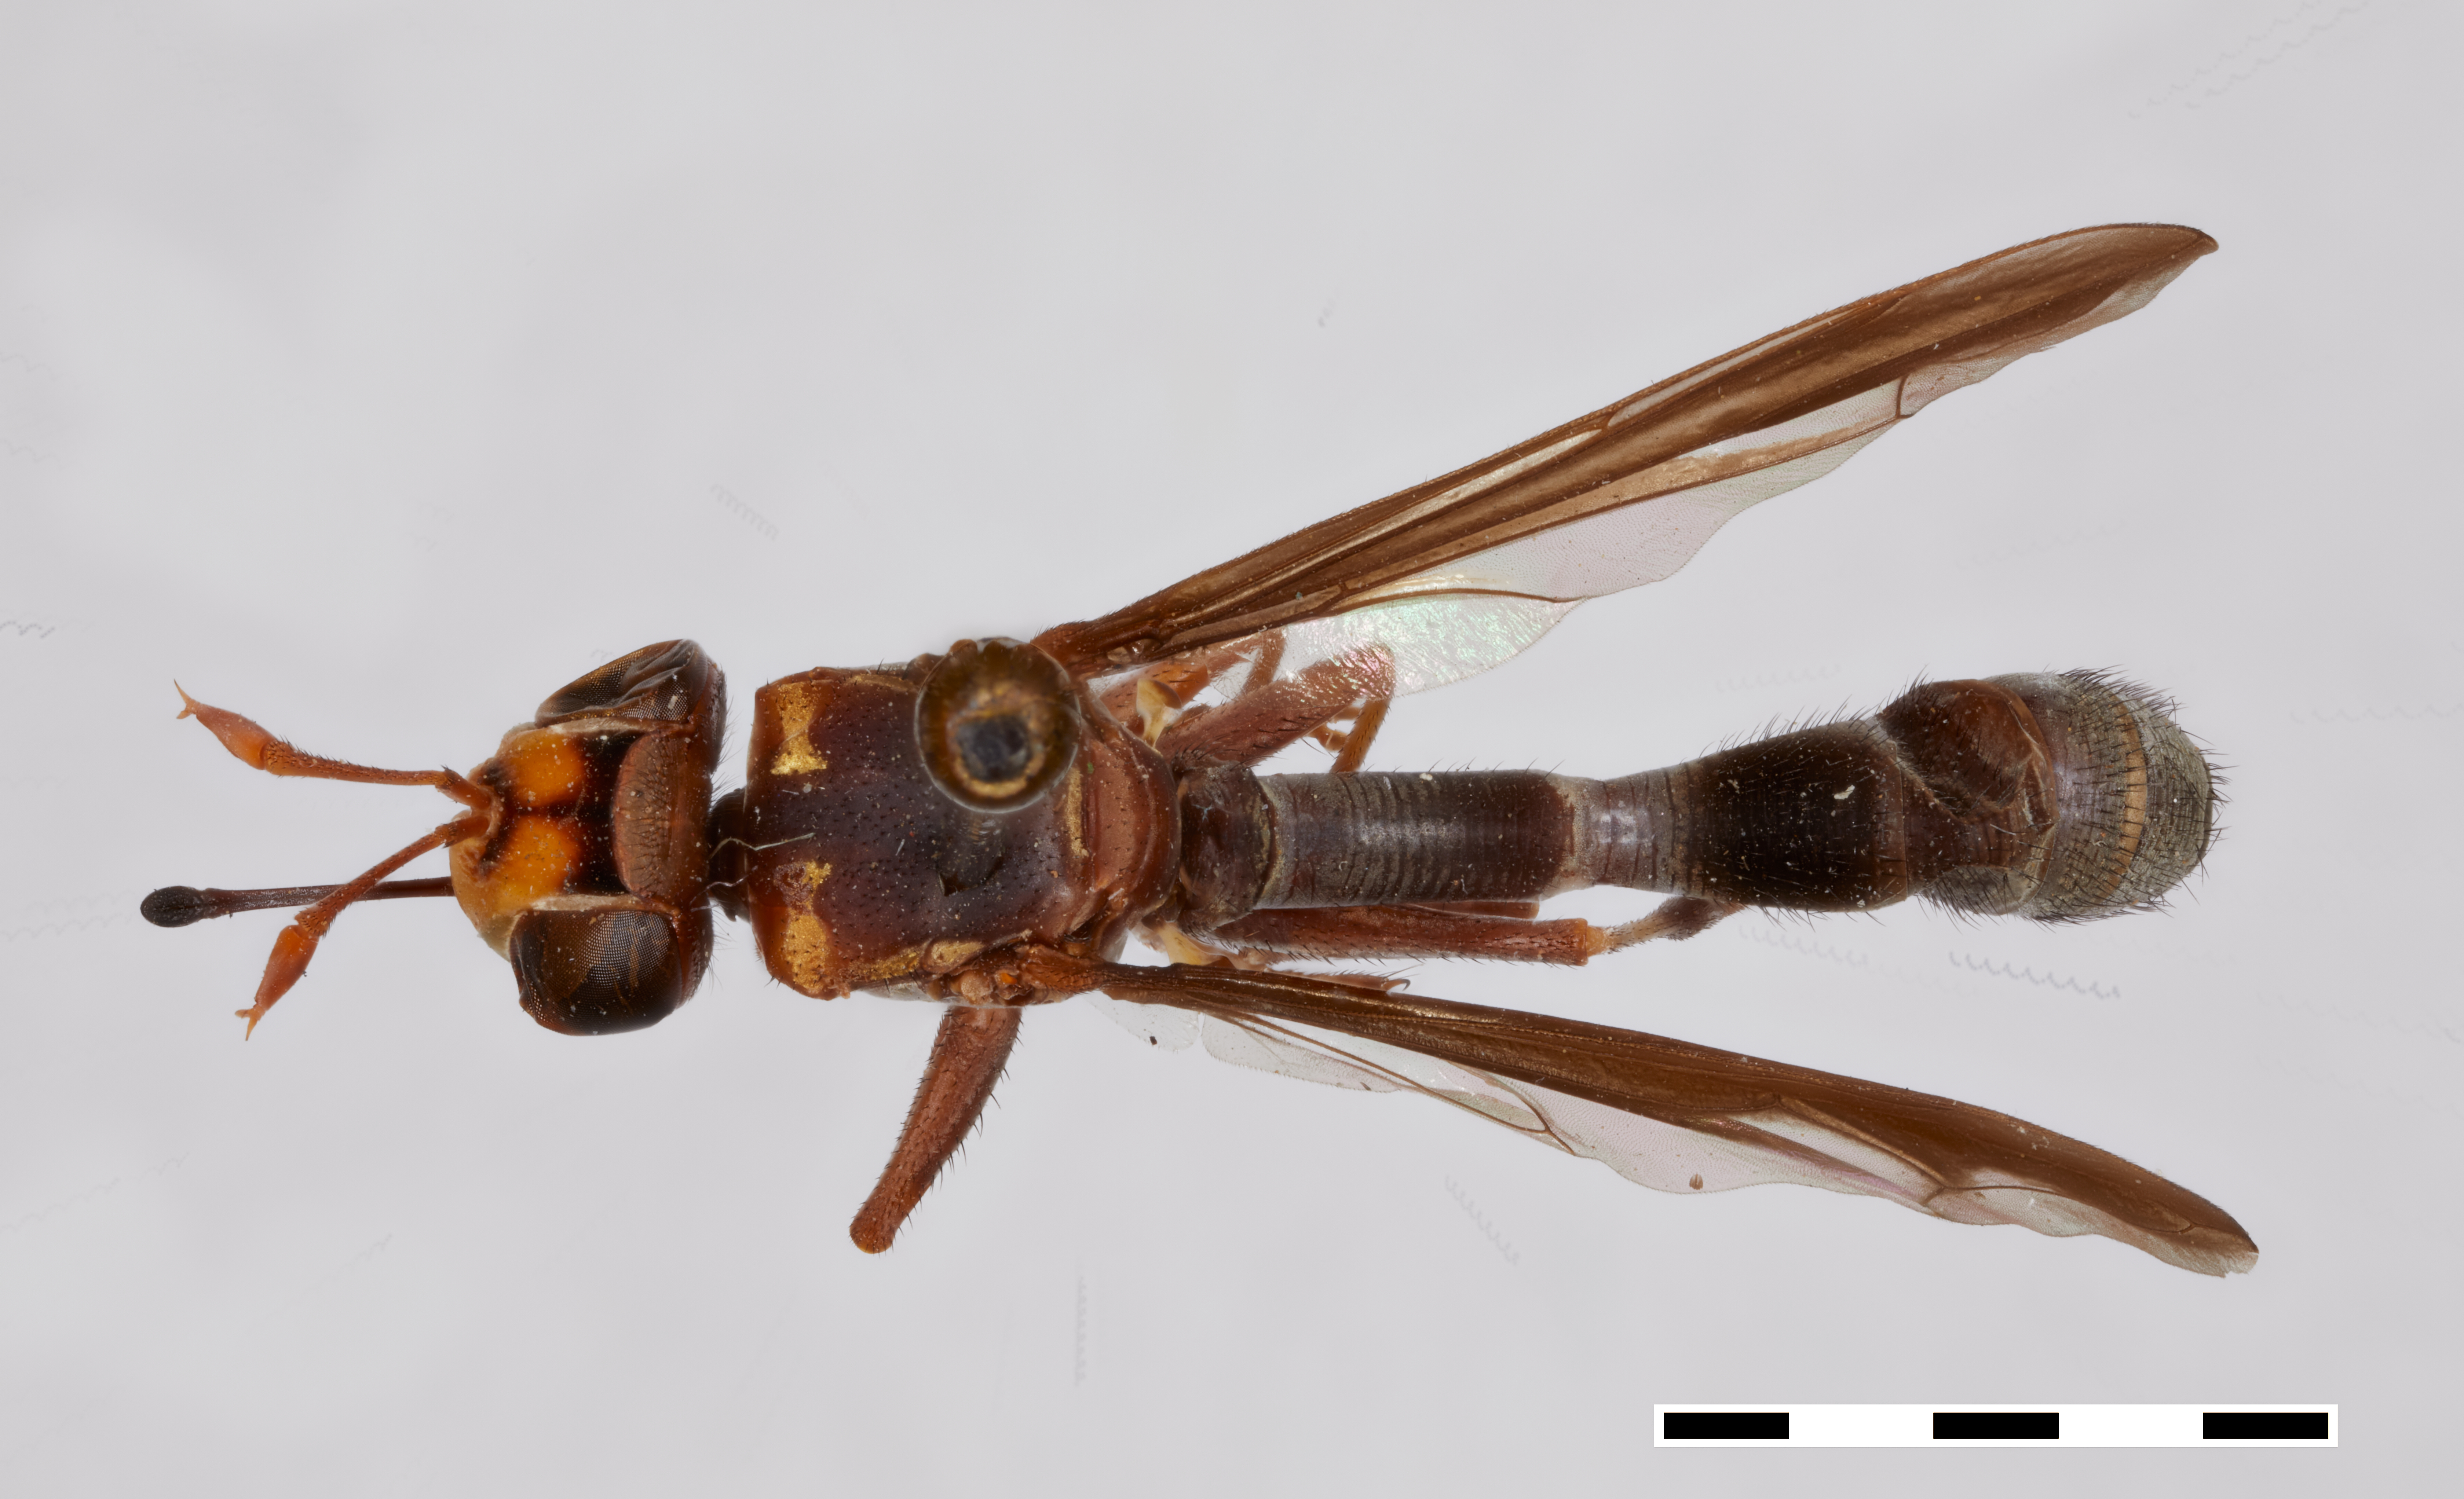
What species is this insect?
Physocephala bimaculata (also Physocephala inhabilis)
